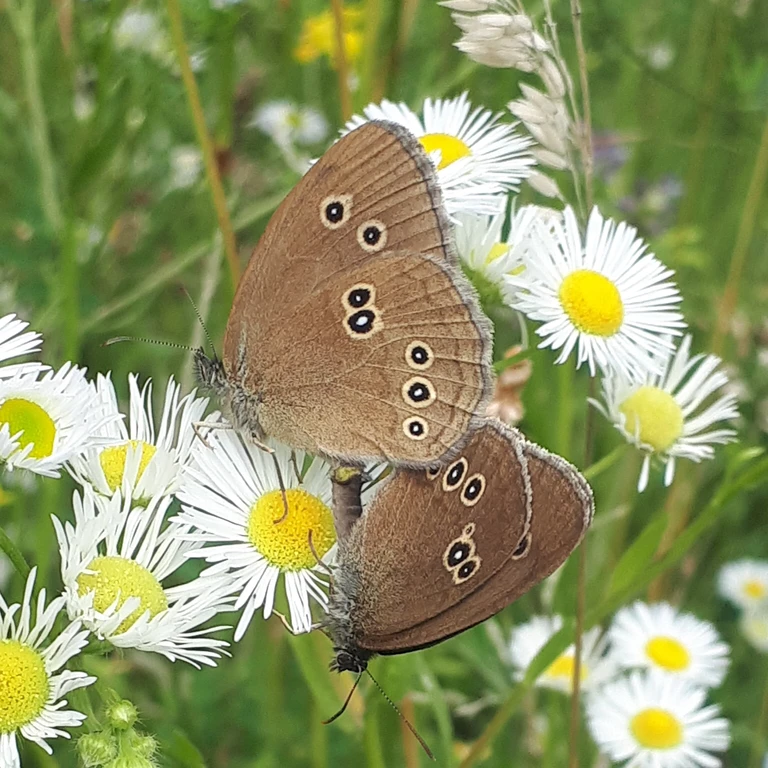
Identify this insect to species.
Aphantopus hyperantus
